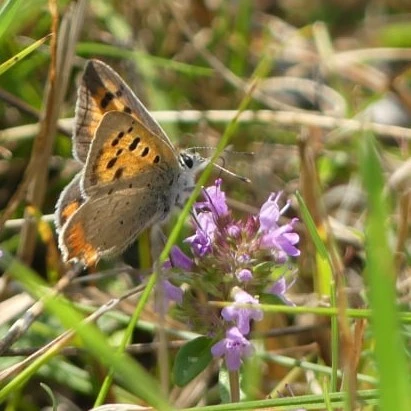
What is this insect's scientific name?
Lycaena phlaeas
